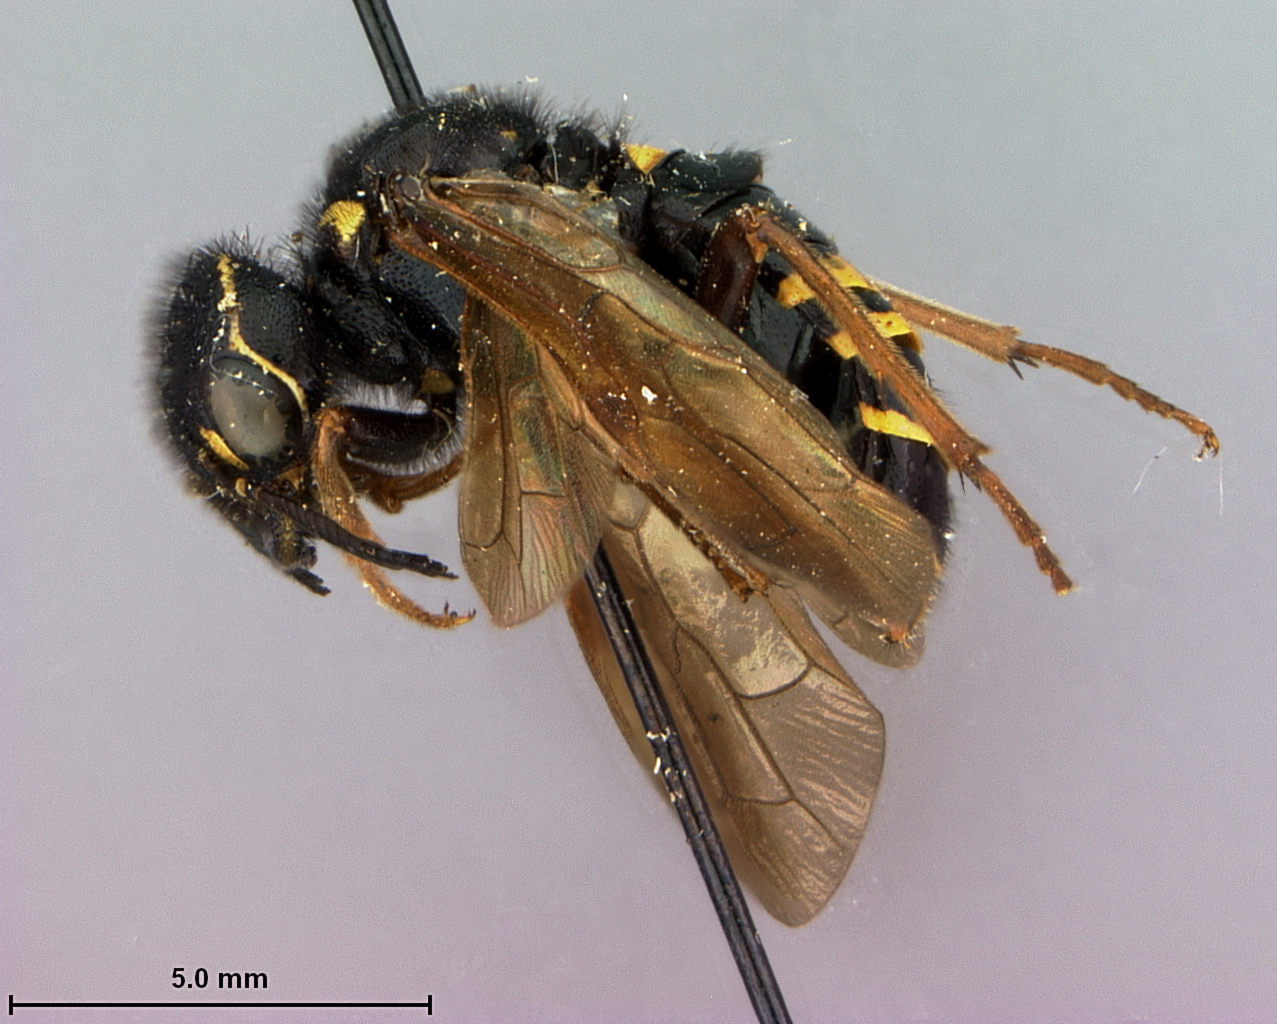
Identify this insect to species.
Magalodontes sibiriensis
